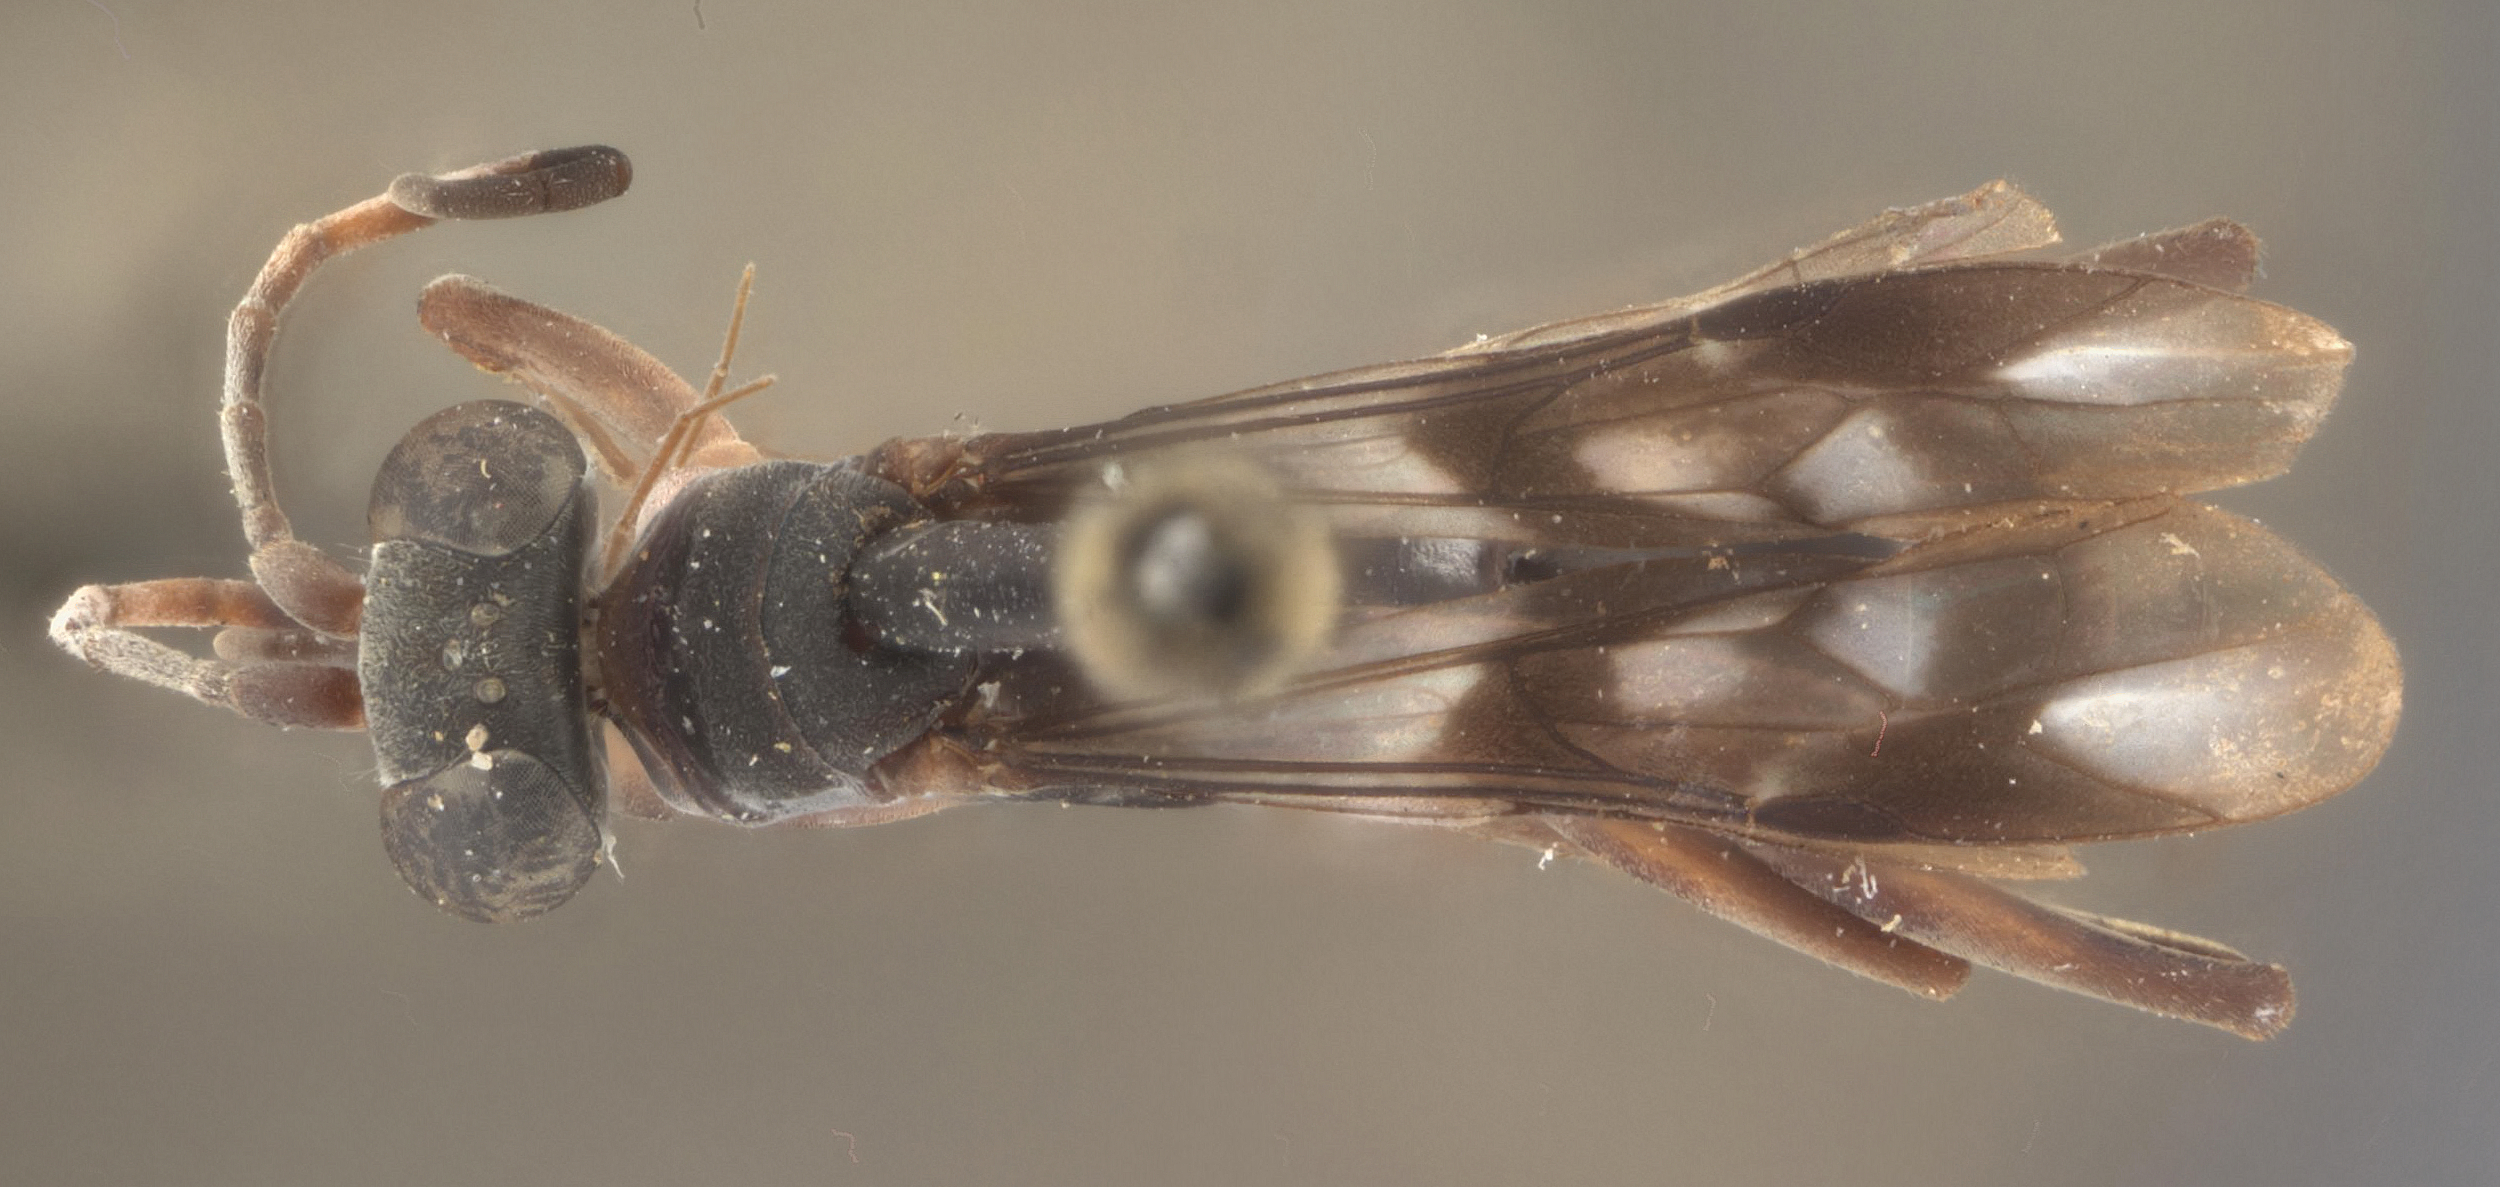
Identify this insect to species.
Balboana pulchella
